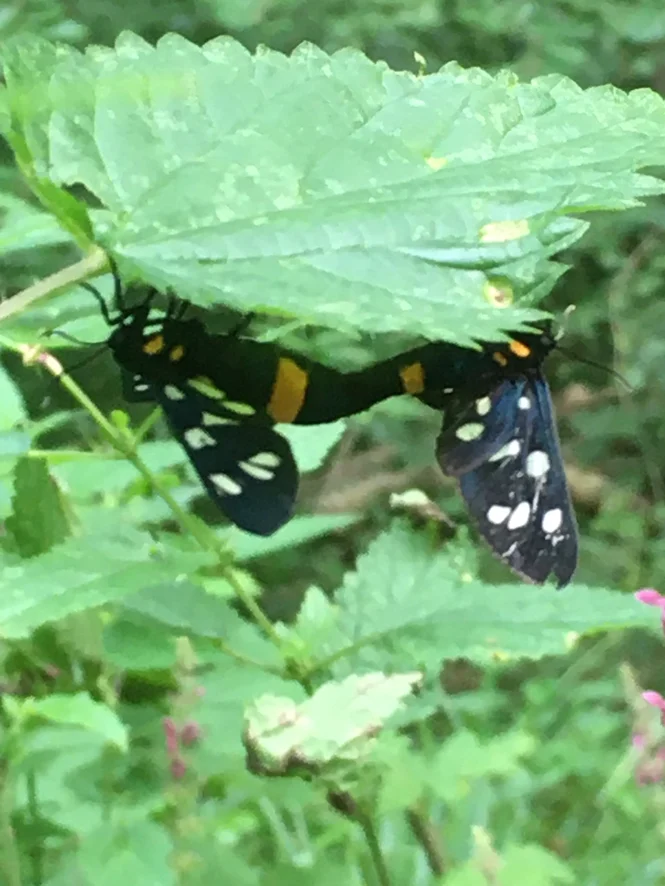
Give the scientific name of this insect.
Amata phegea
